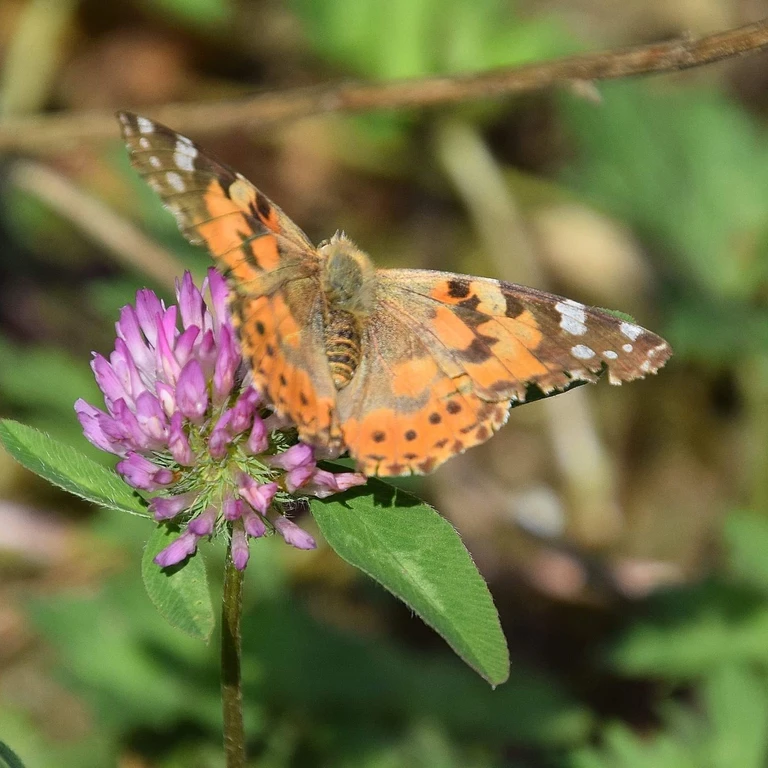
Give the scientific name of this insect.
Vanessa cardui
